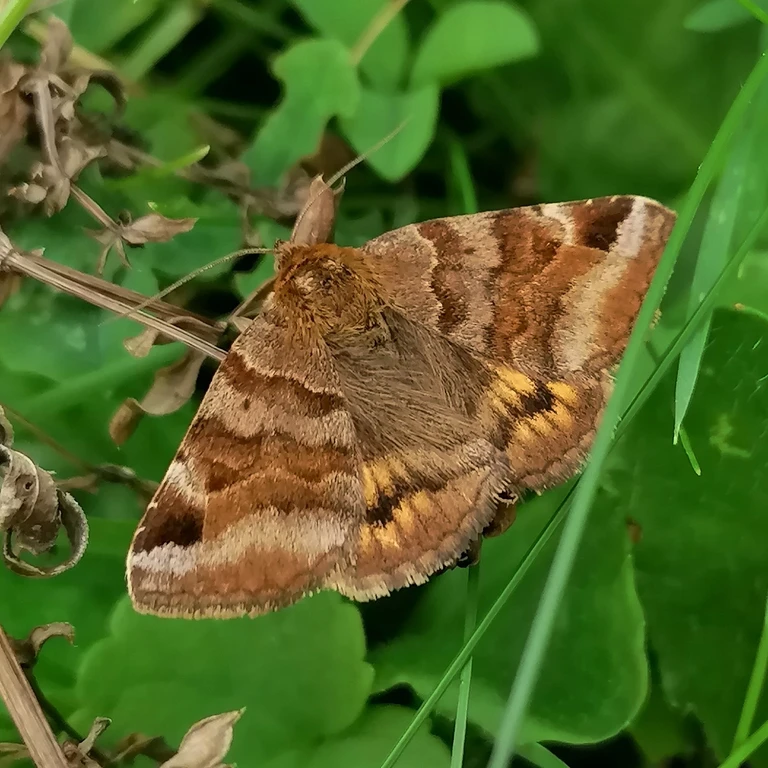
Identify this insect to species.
Euclidia glyphica
